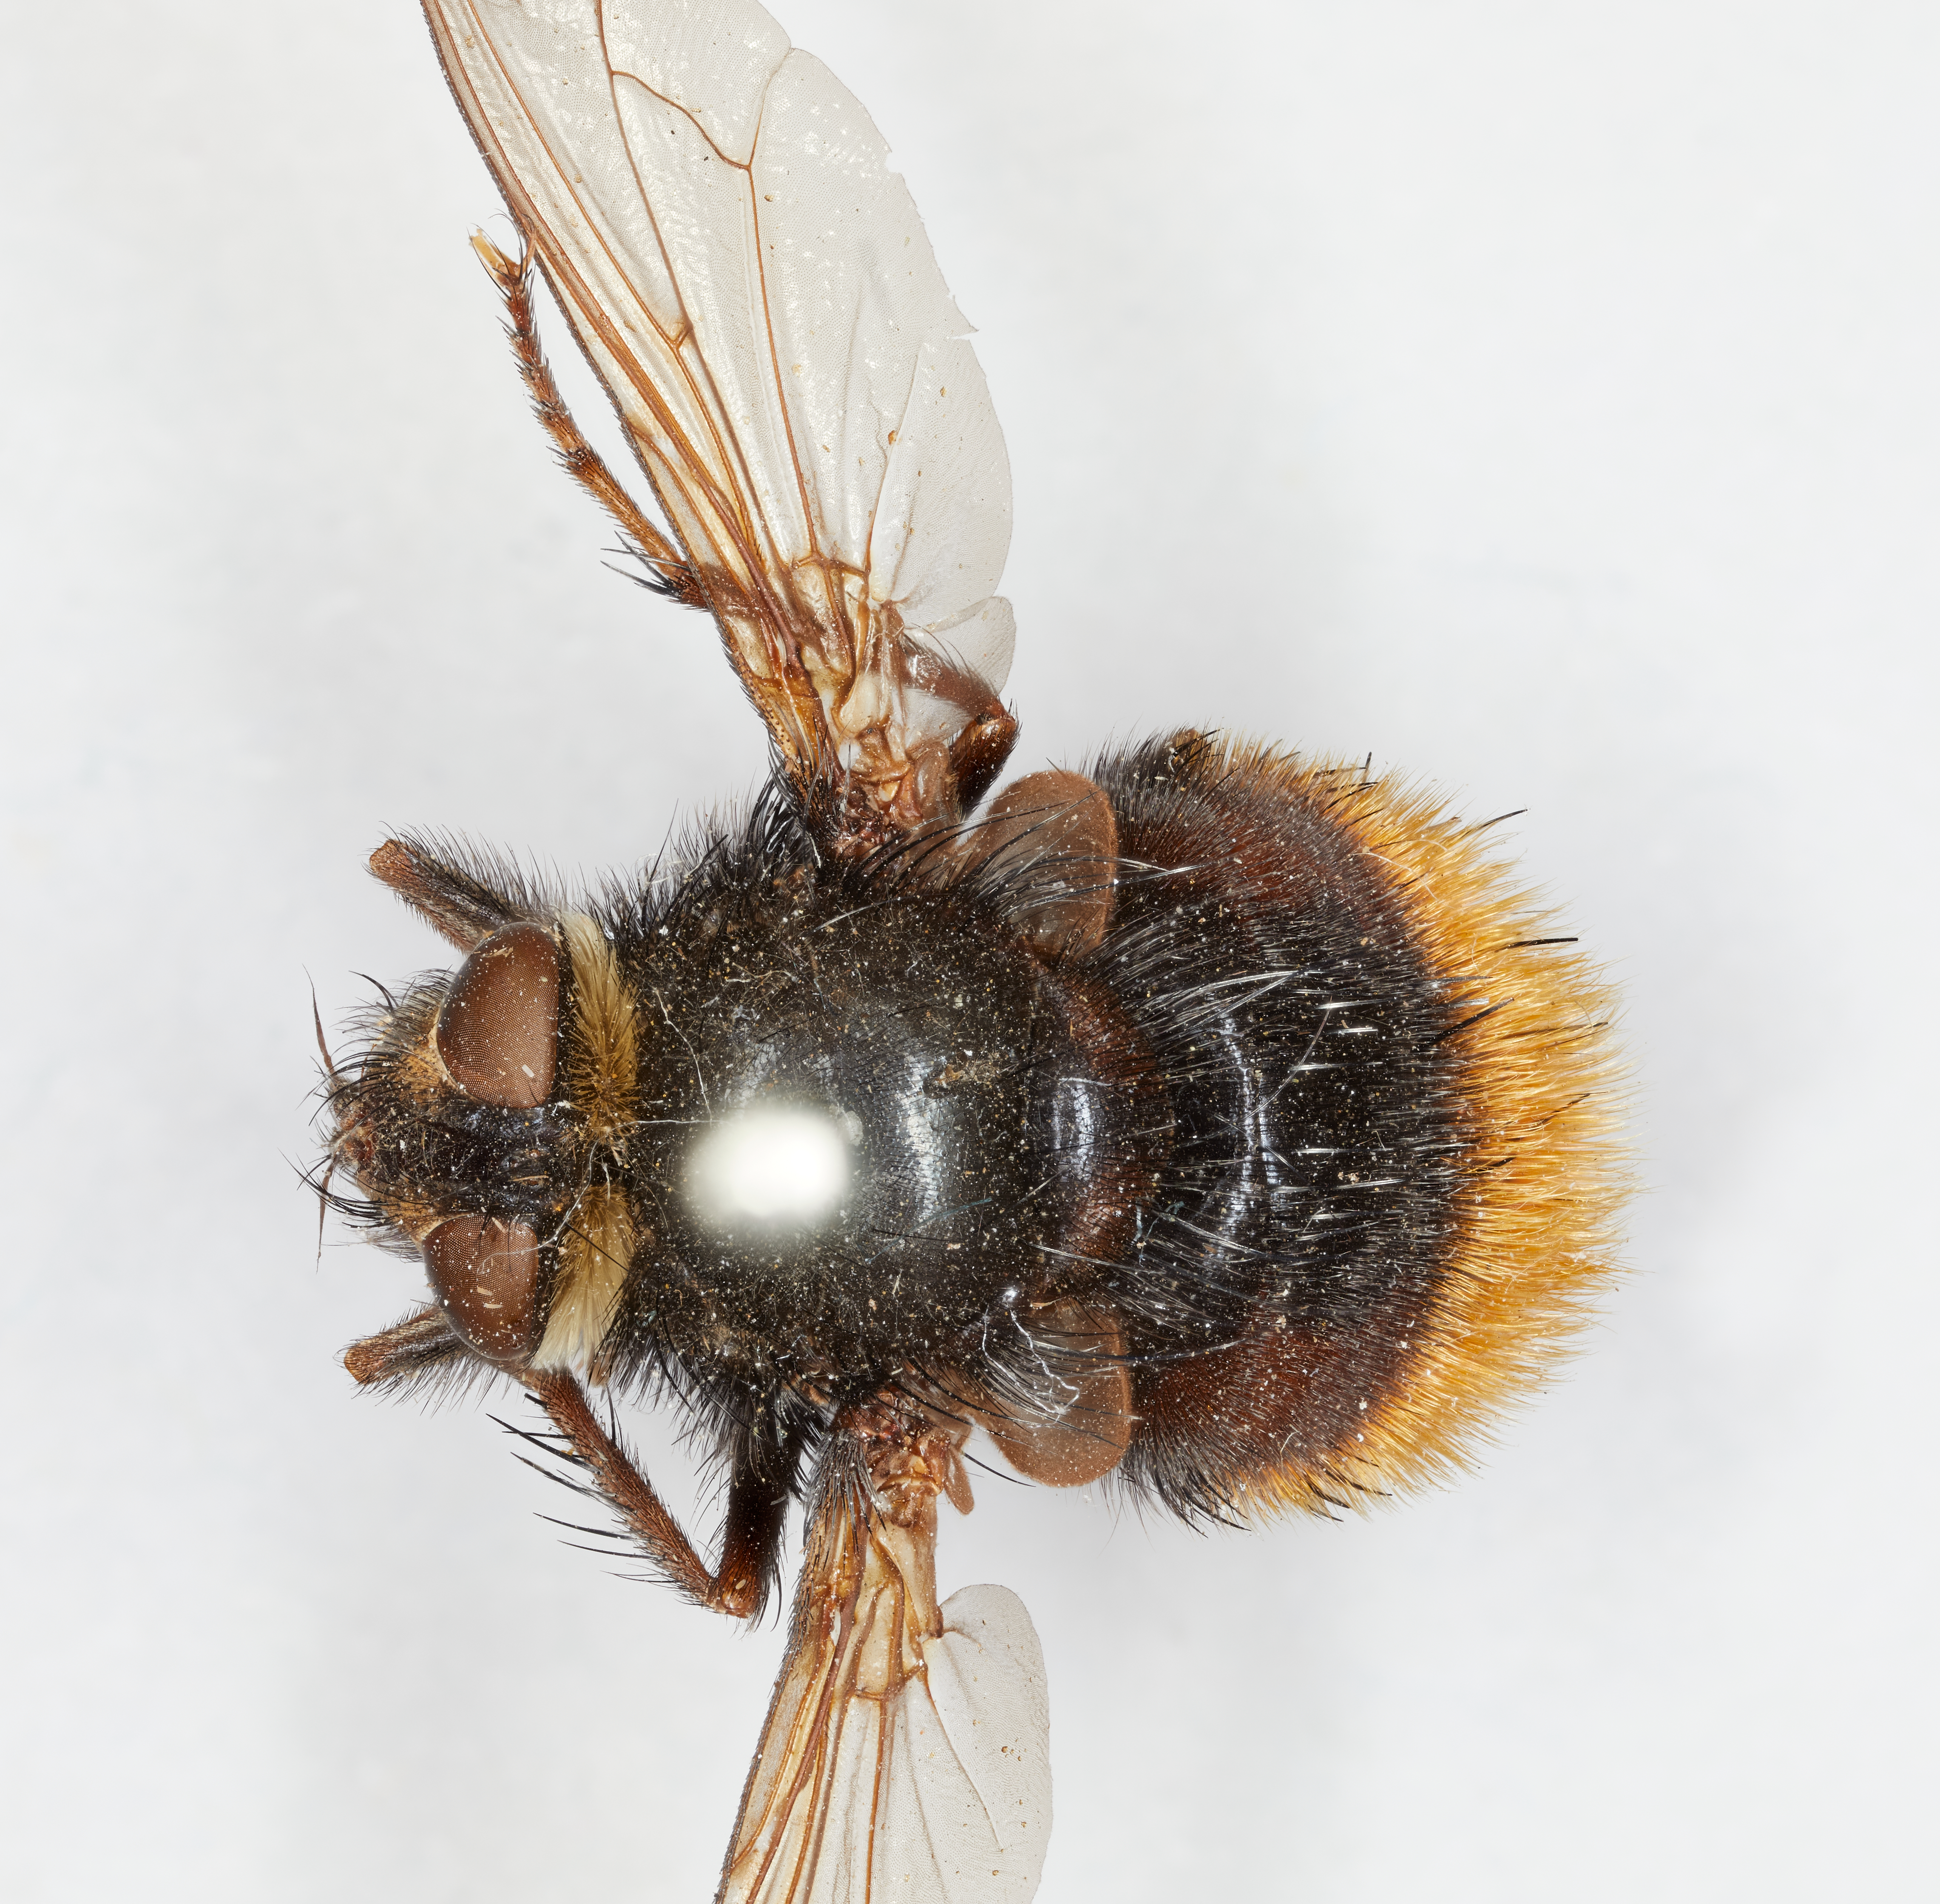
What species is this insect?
Servillia politura
